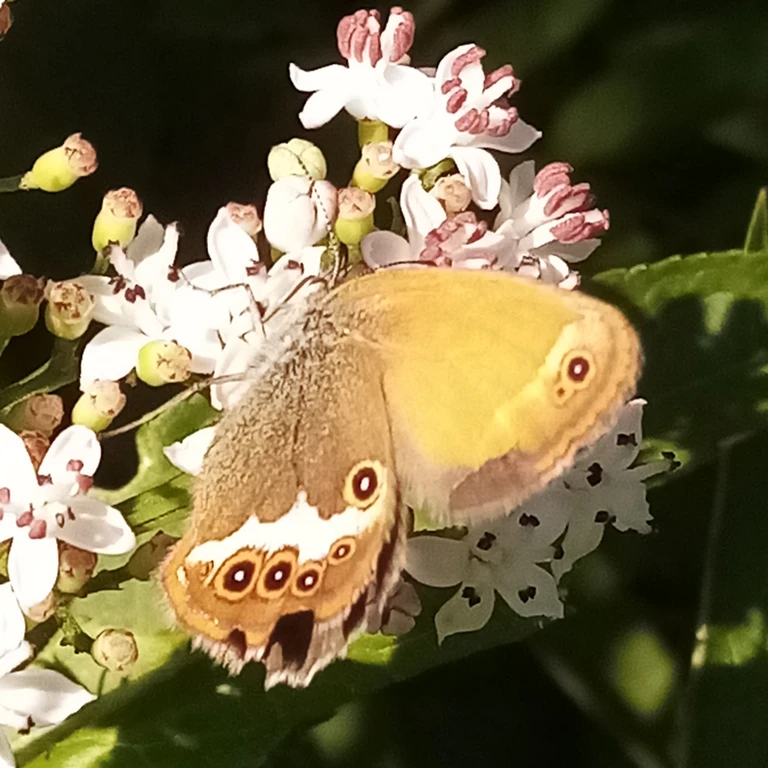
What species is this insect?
Coenonympha arcania
